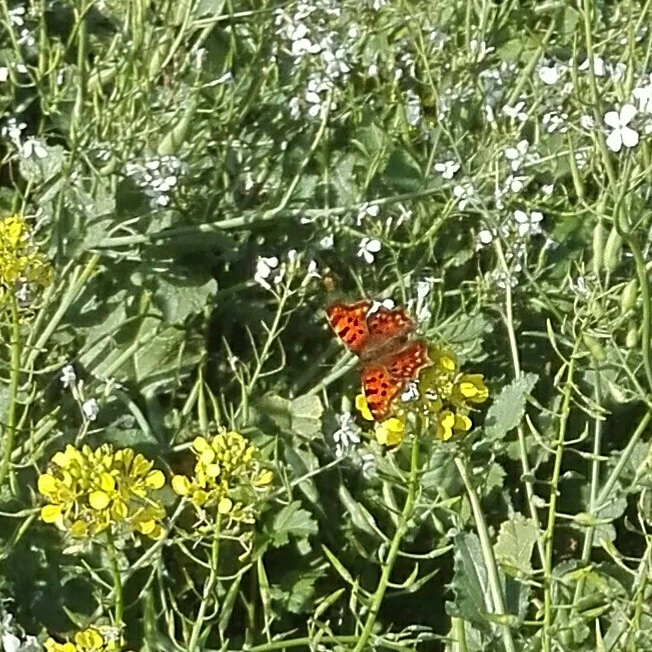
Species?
Polygonia c-album
